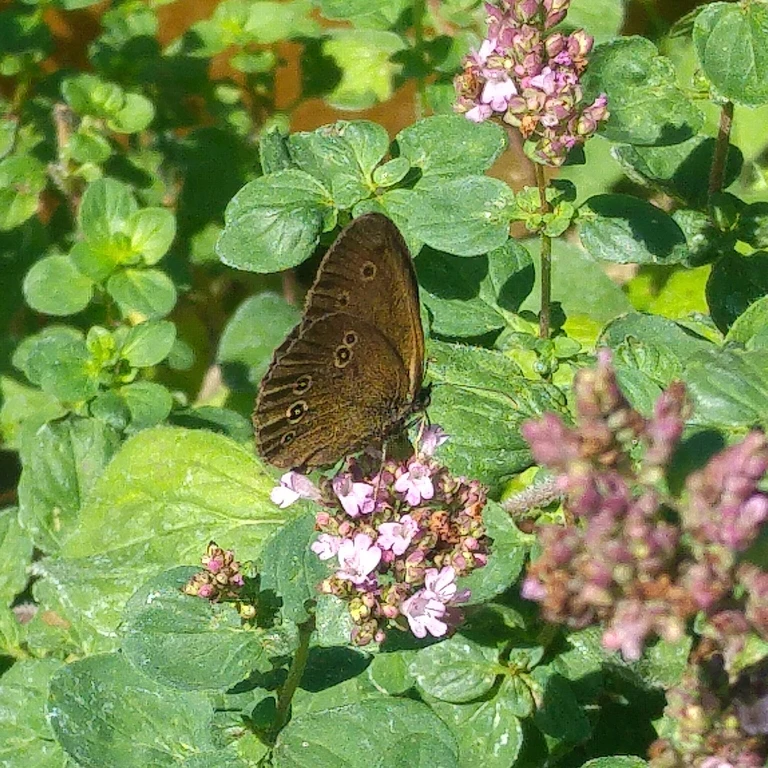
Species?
Aphantopus hyperantus
